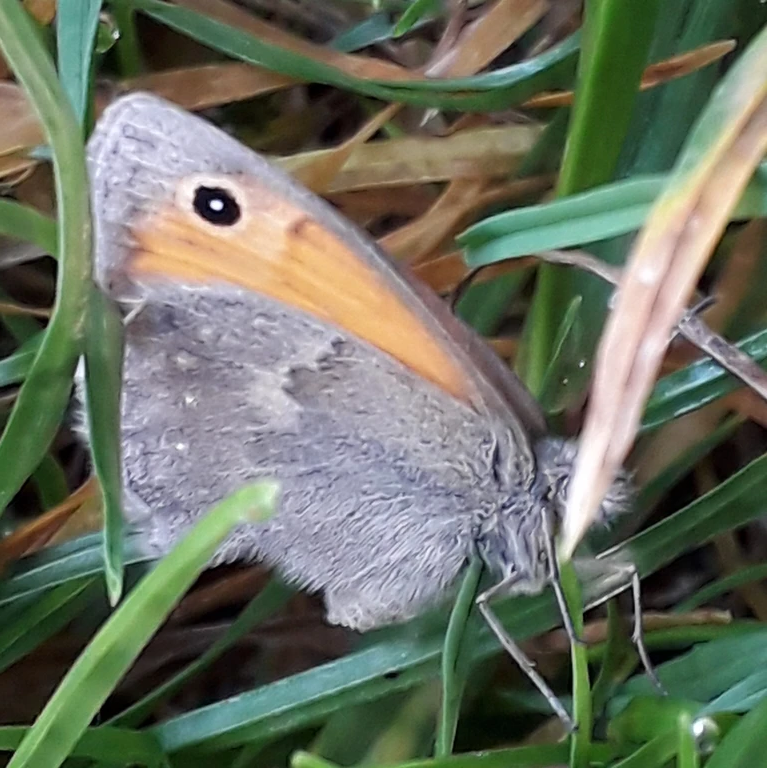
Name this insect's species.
Coenonympha pamphilus
